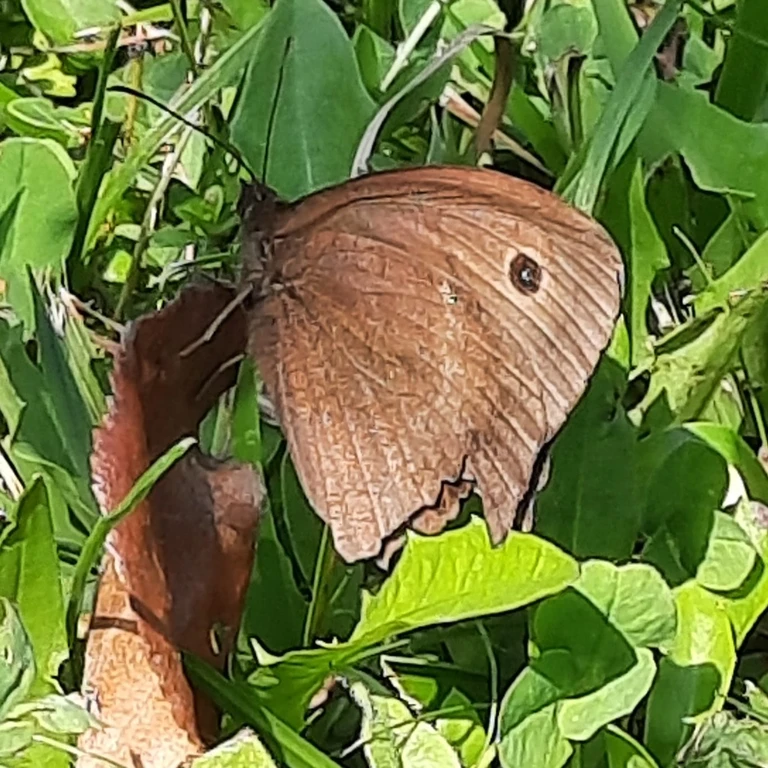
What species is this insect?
Minois dryas
